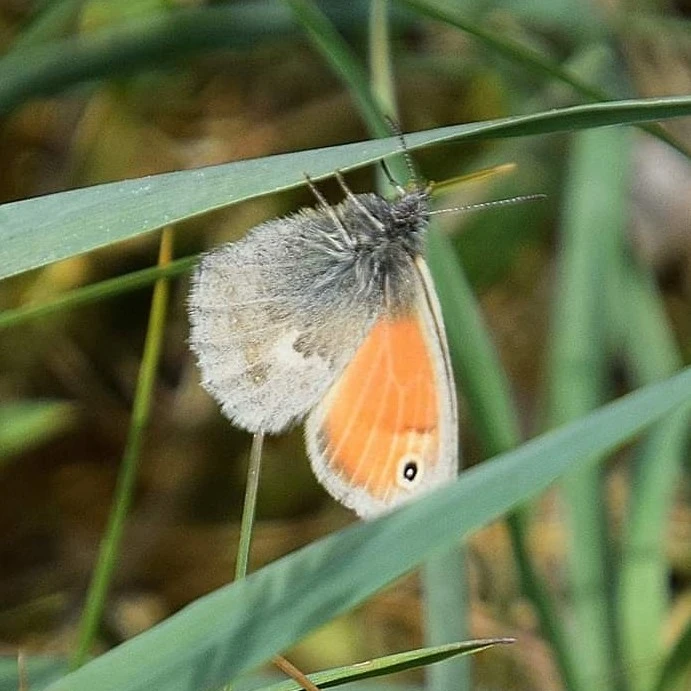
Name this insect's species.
Coenonympha pamphilus
